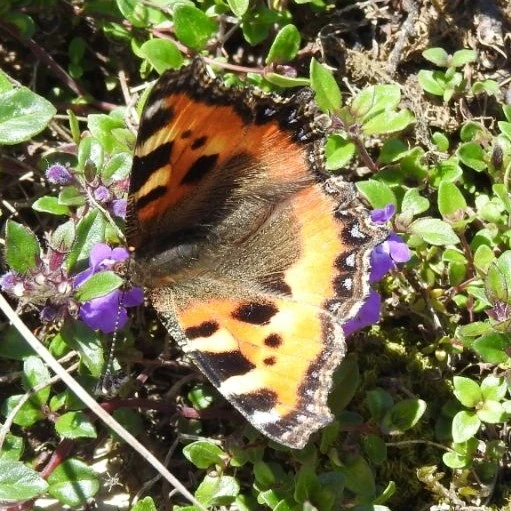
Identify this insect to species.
Aglais urticae
